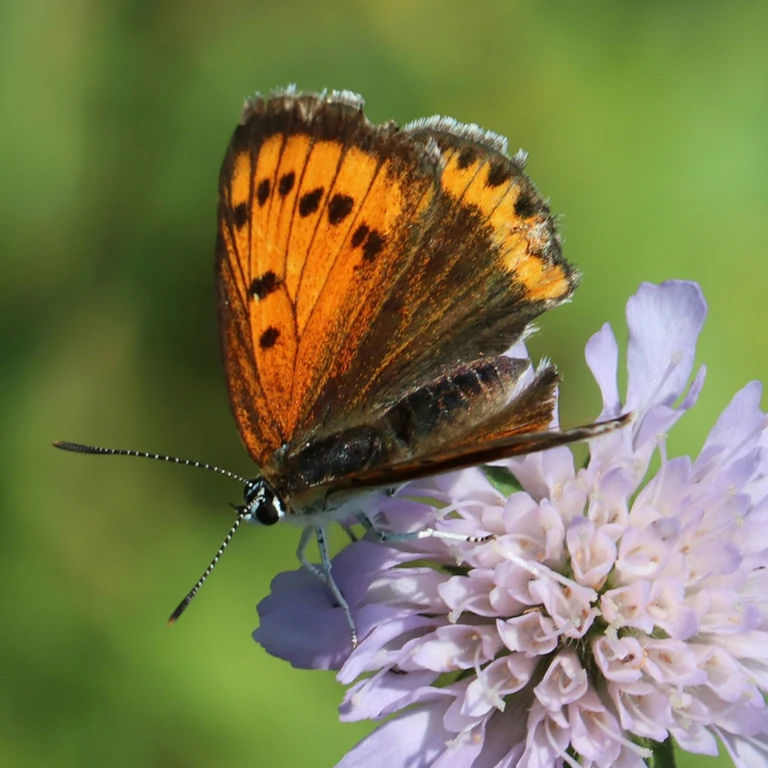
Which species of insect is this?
Lycaena dispar
